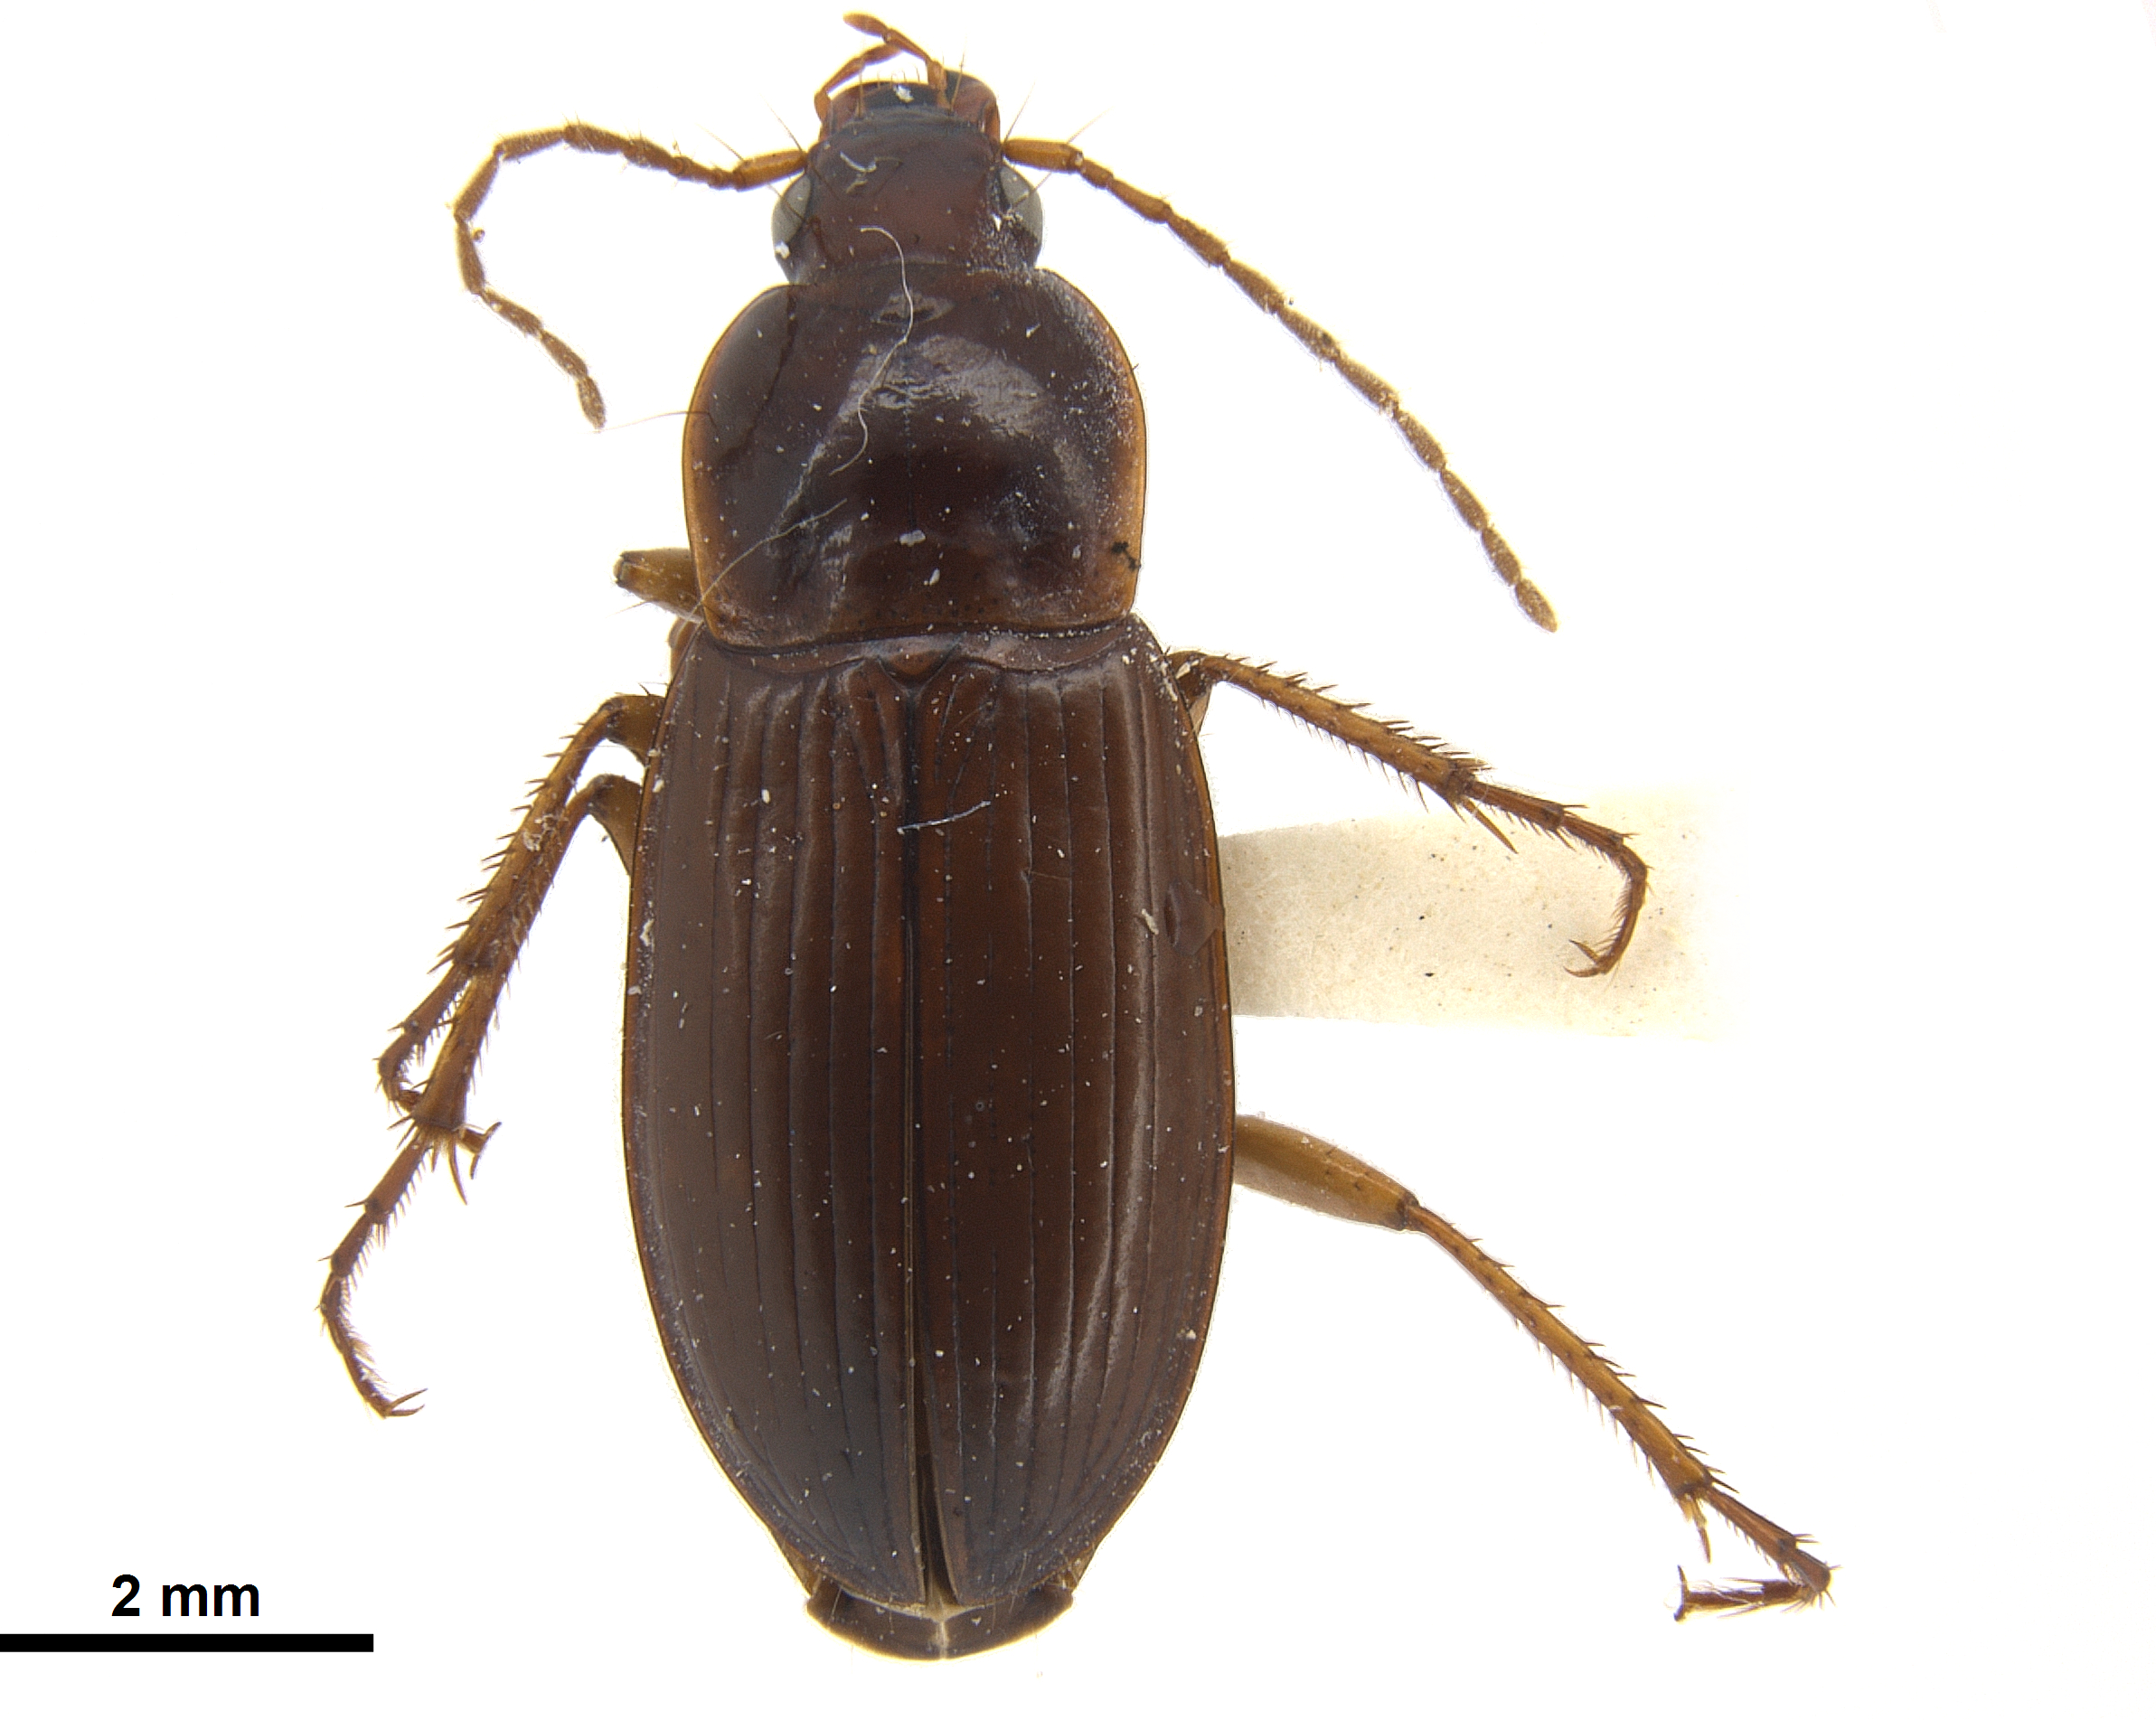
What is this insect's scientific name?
Calathus ingratus
